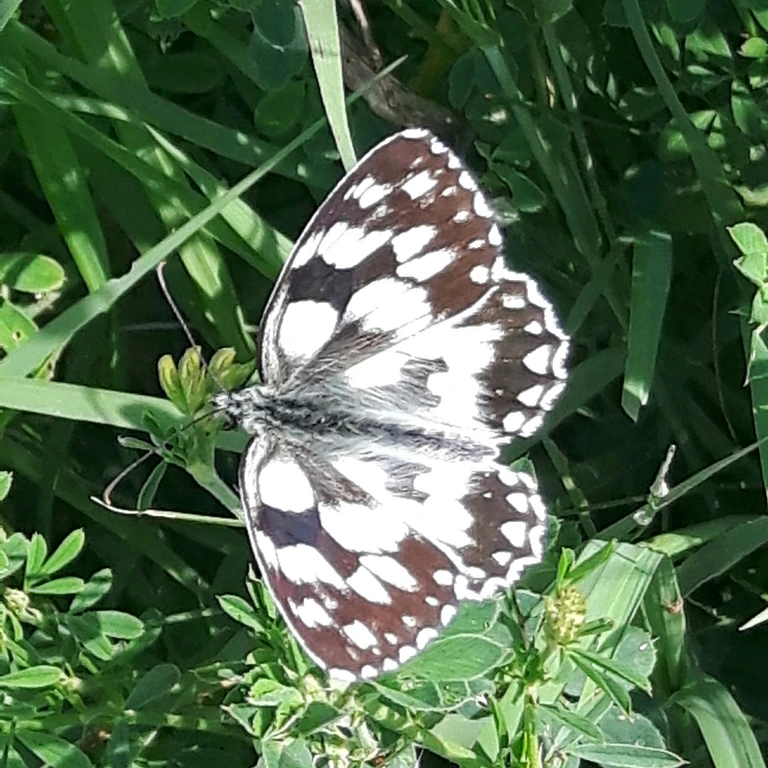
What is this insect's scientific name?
Melanargia galathea
